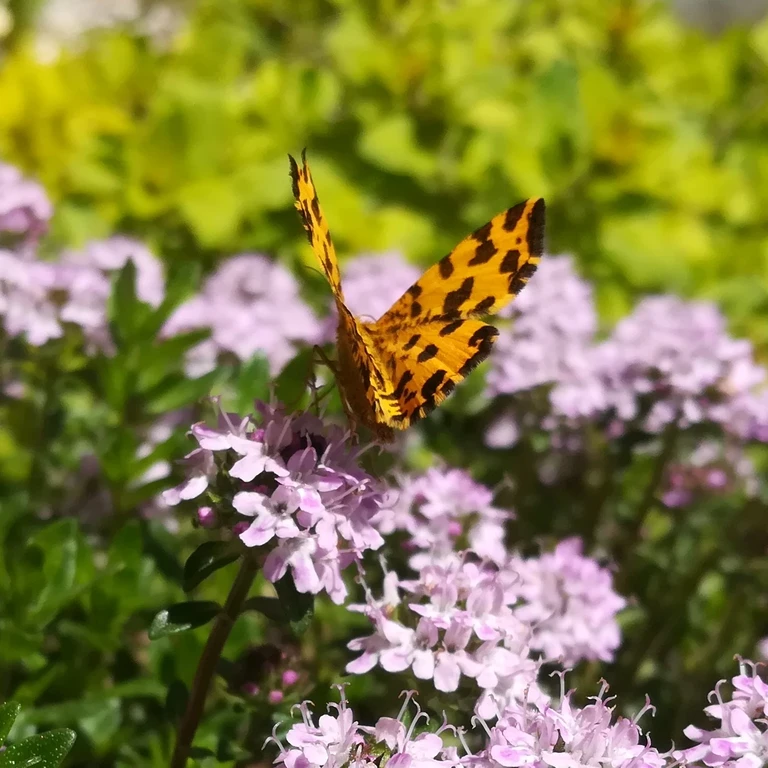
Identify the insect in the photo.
Pseudopanthera macularia
